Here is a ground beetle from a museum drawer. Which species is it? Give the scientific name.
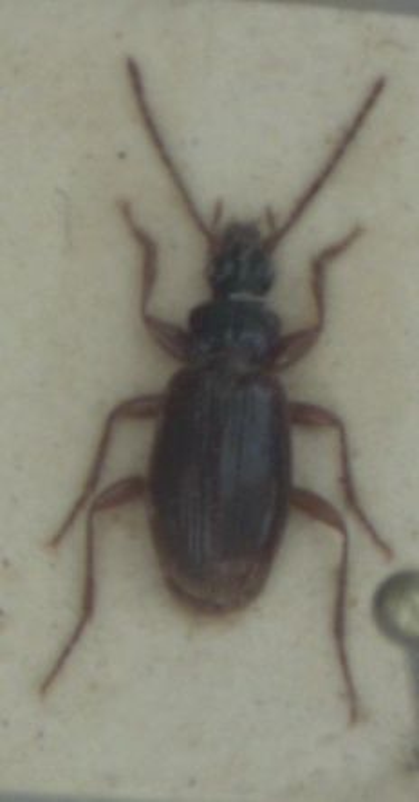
Trechus rubens
